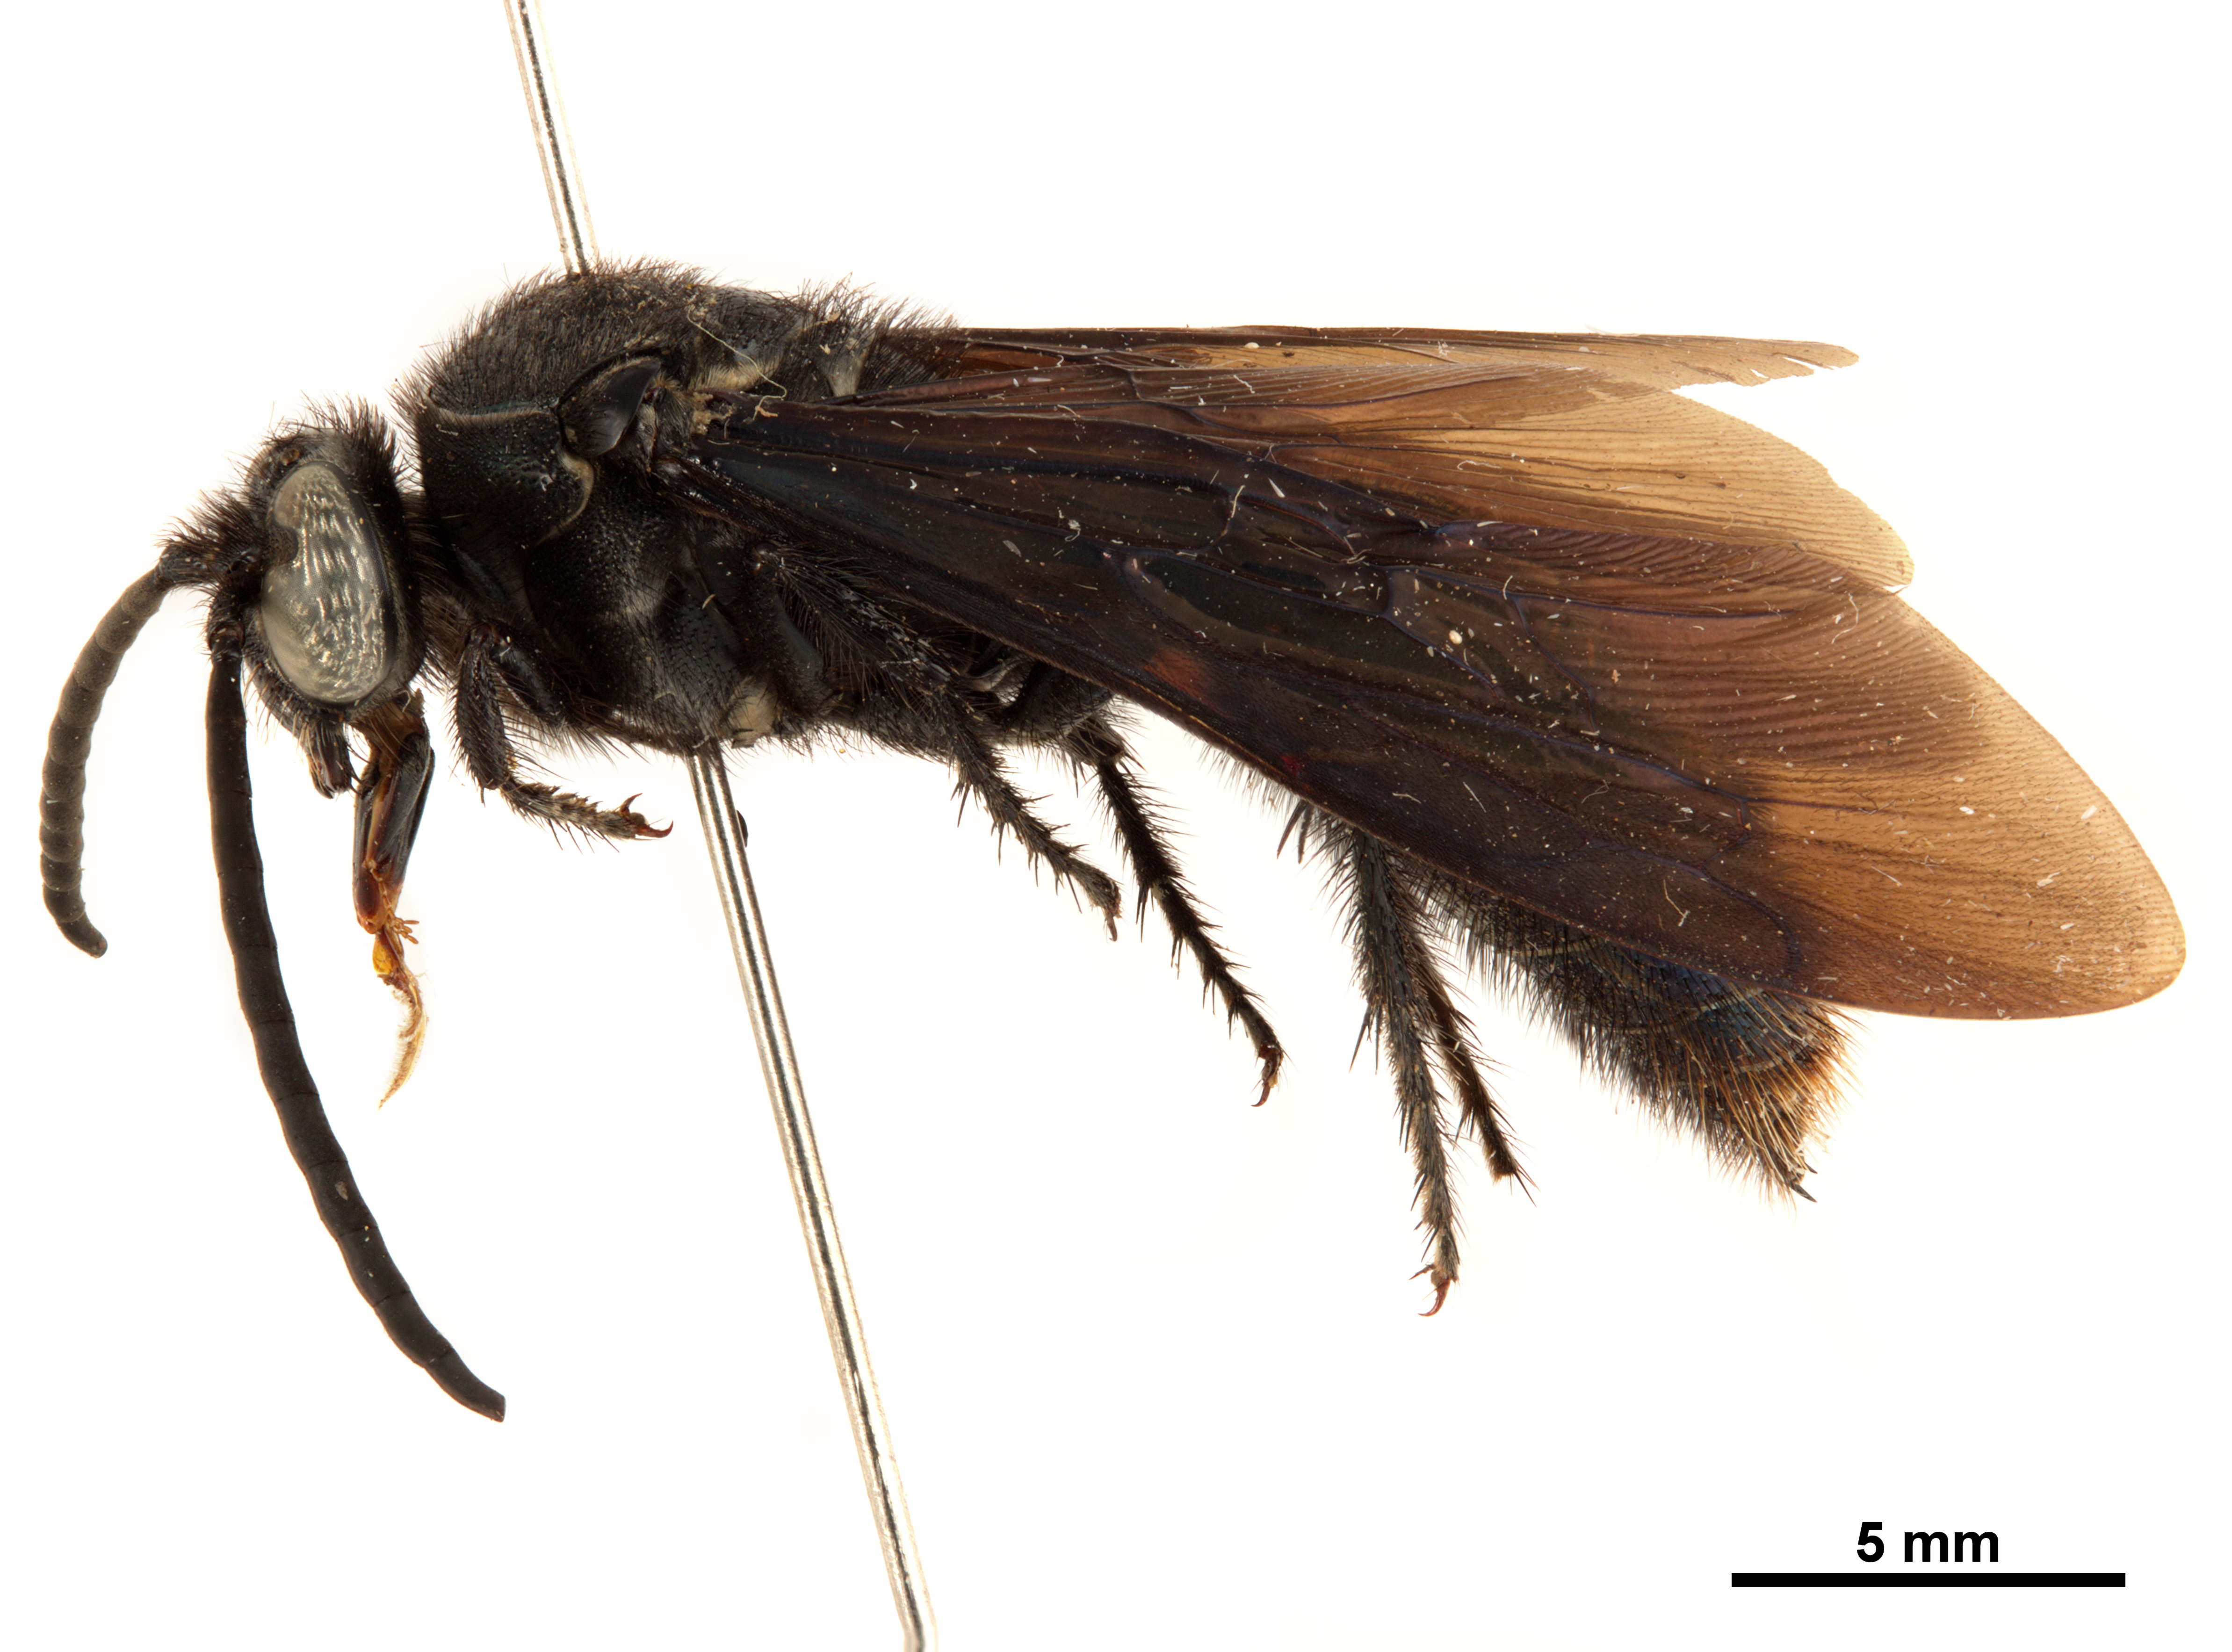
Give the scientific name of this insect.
Sericocampsomeris pseudindica
